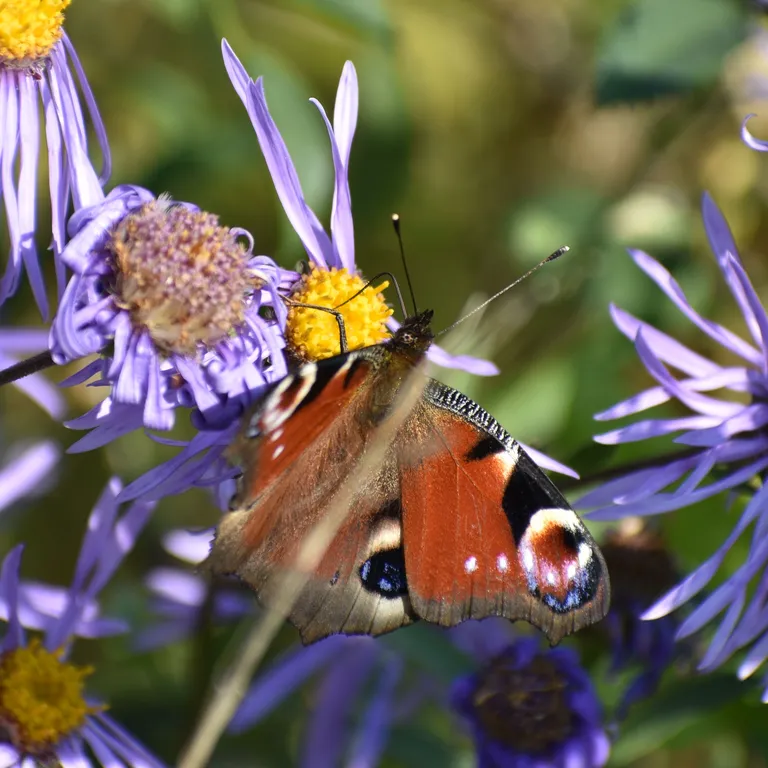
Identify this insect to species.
Aglais io
